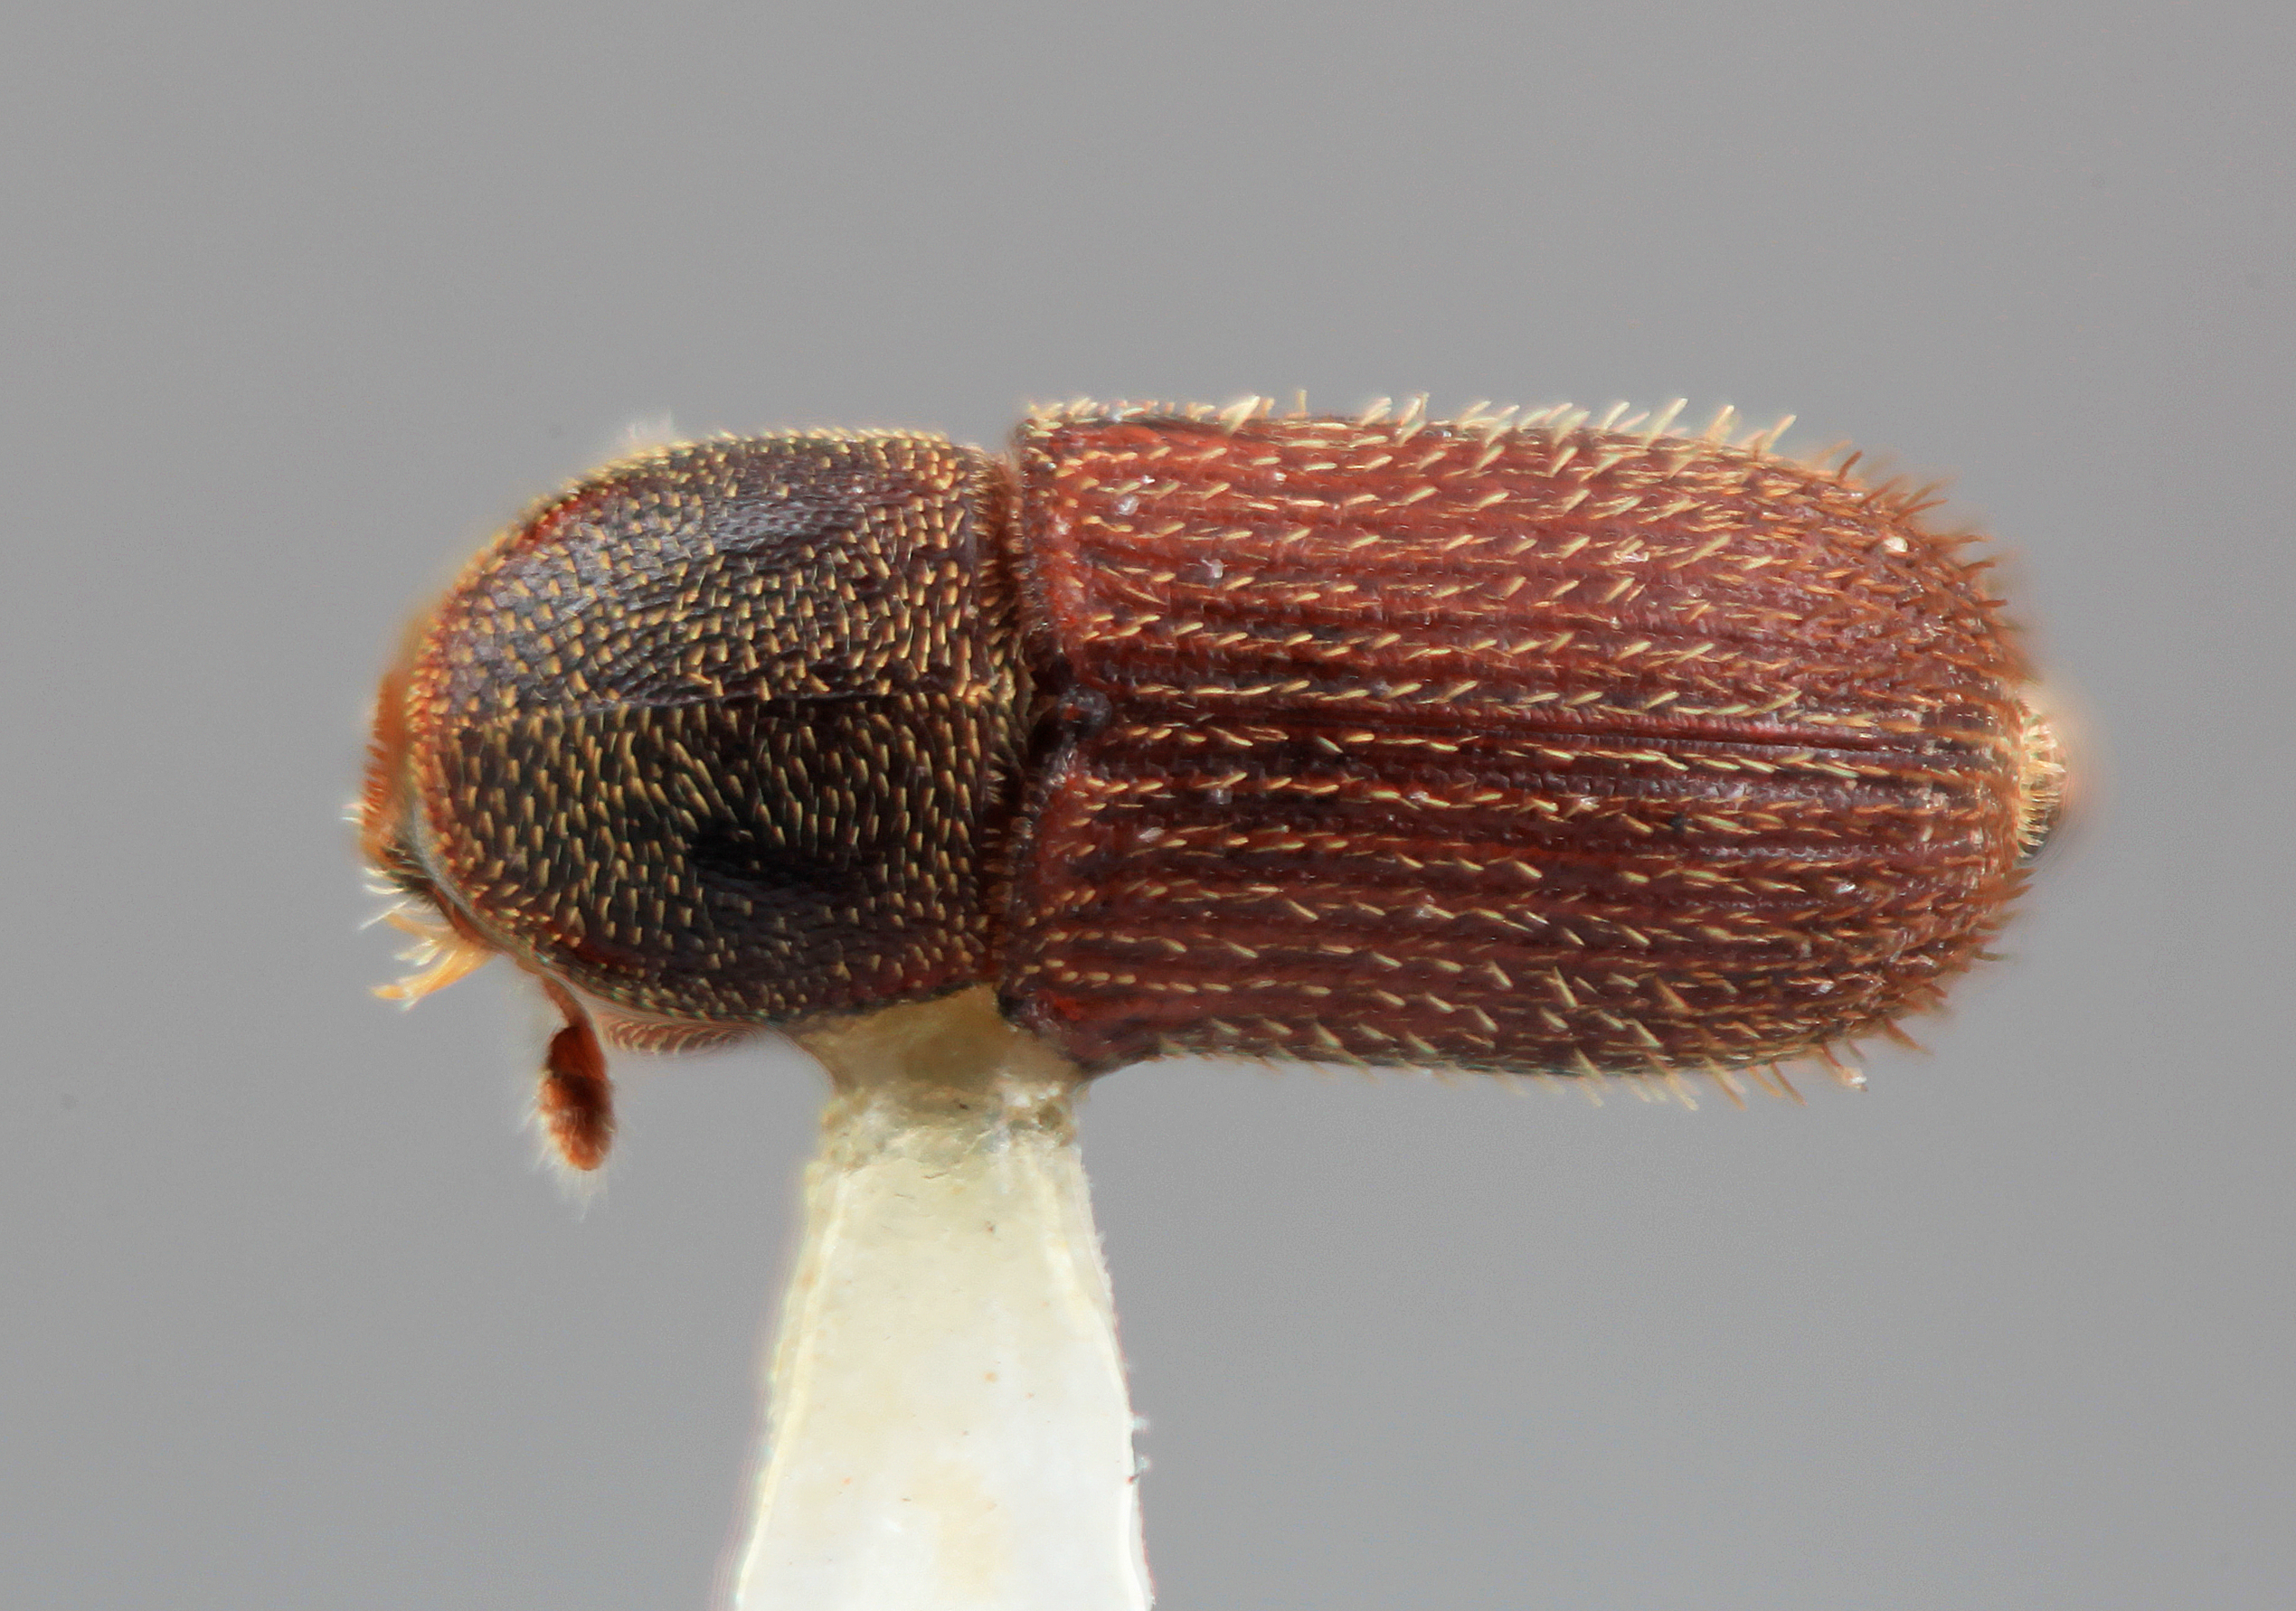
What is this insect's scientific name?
Cnesinus perplexus
